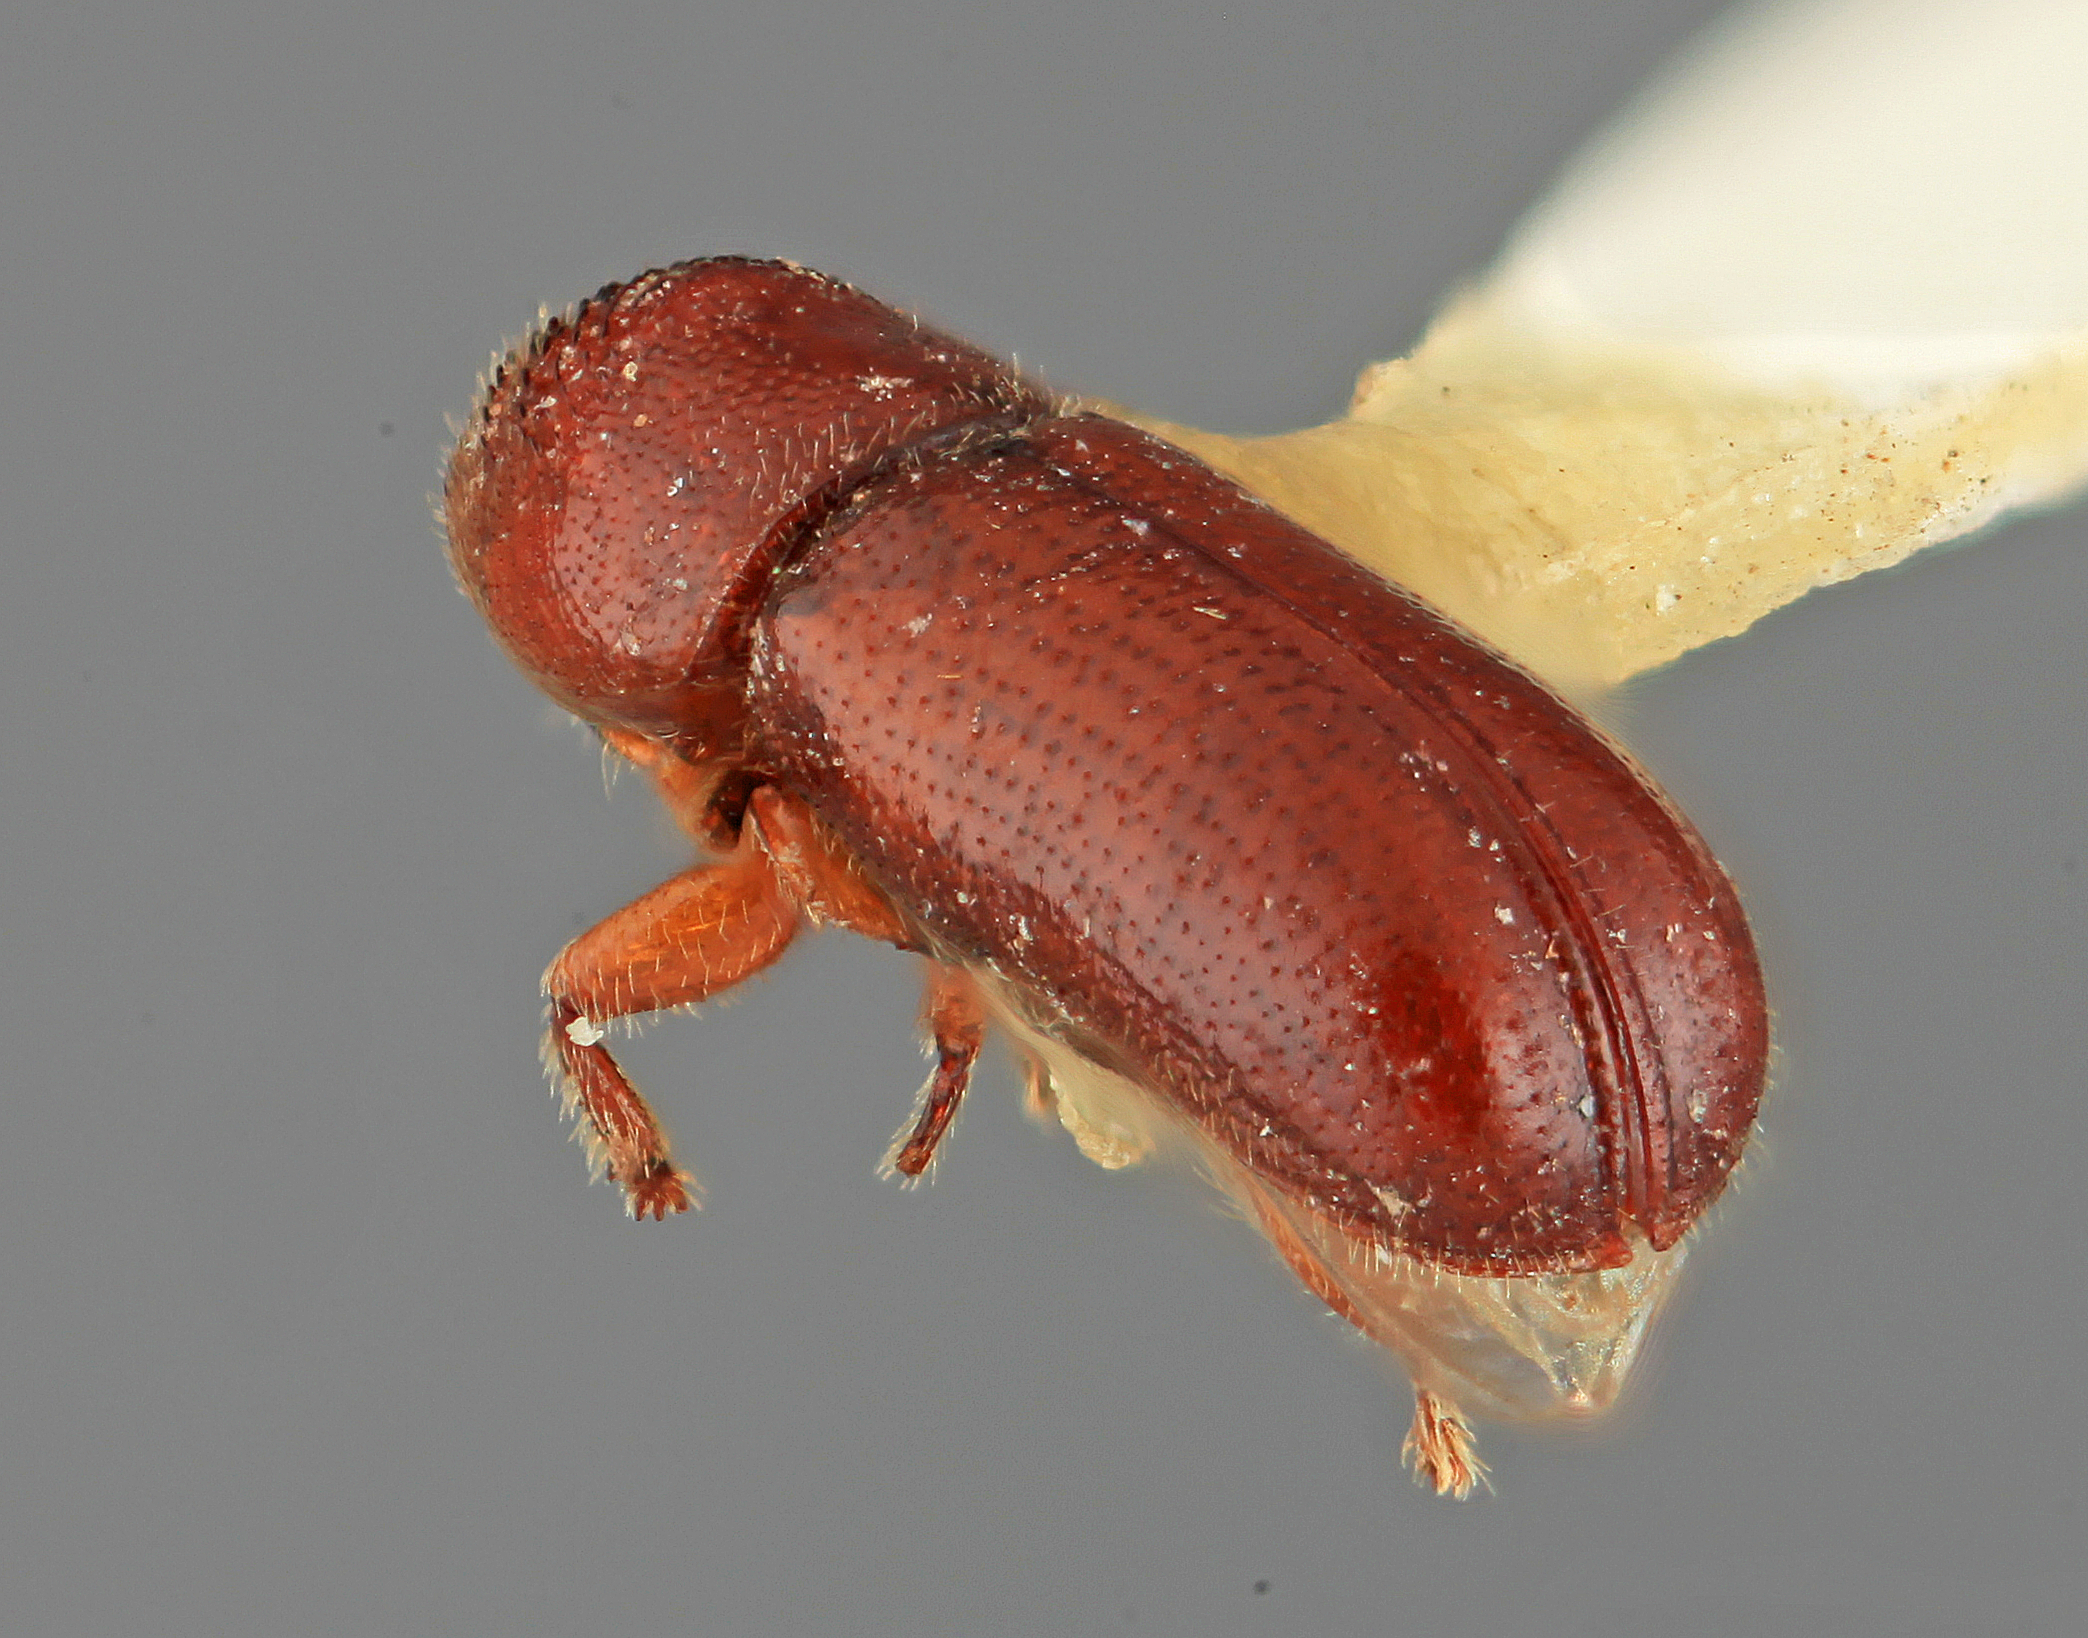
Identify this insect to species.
Pityophthorus leechi
